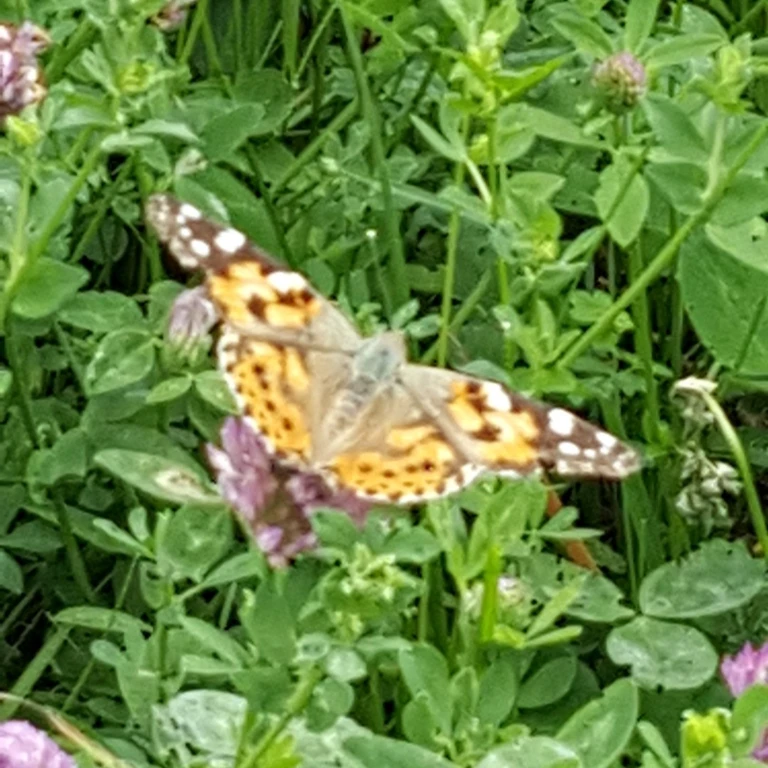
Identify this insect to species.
Vanessa cardui
